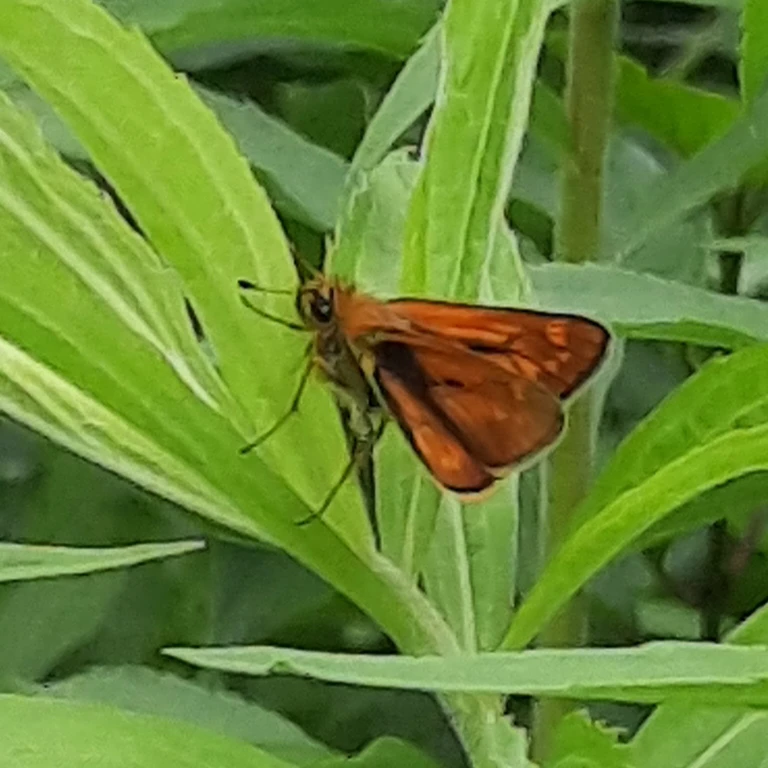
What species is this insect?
Ochlodes sylvanus (also Ochlodes venata)
